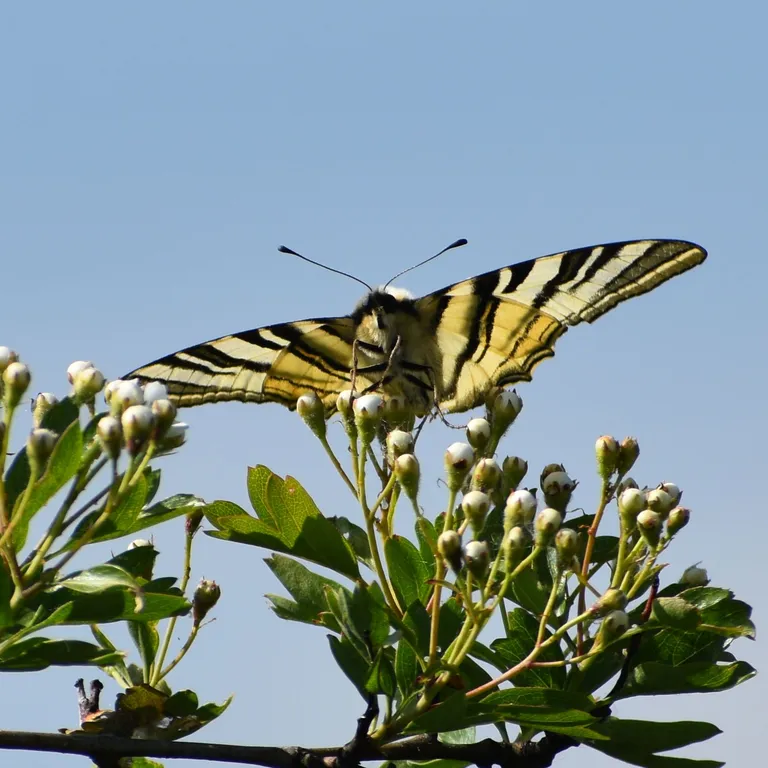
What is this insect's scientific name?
Iphiclides podalirius
